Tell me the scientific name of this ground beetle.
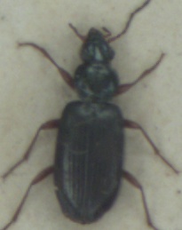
Bembidion decorum
